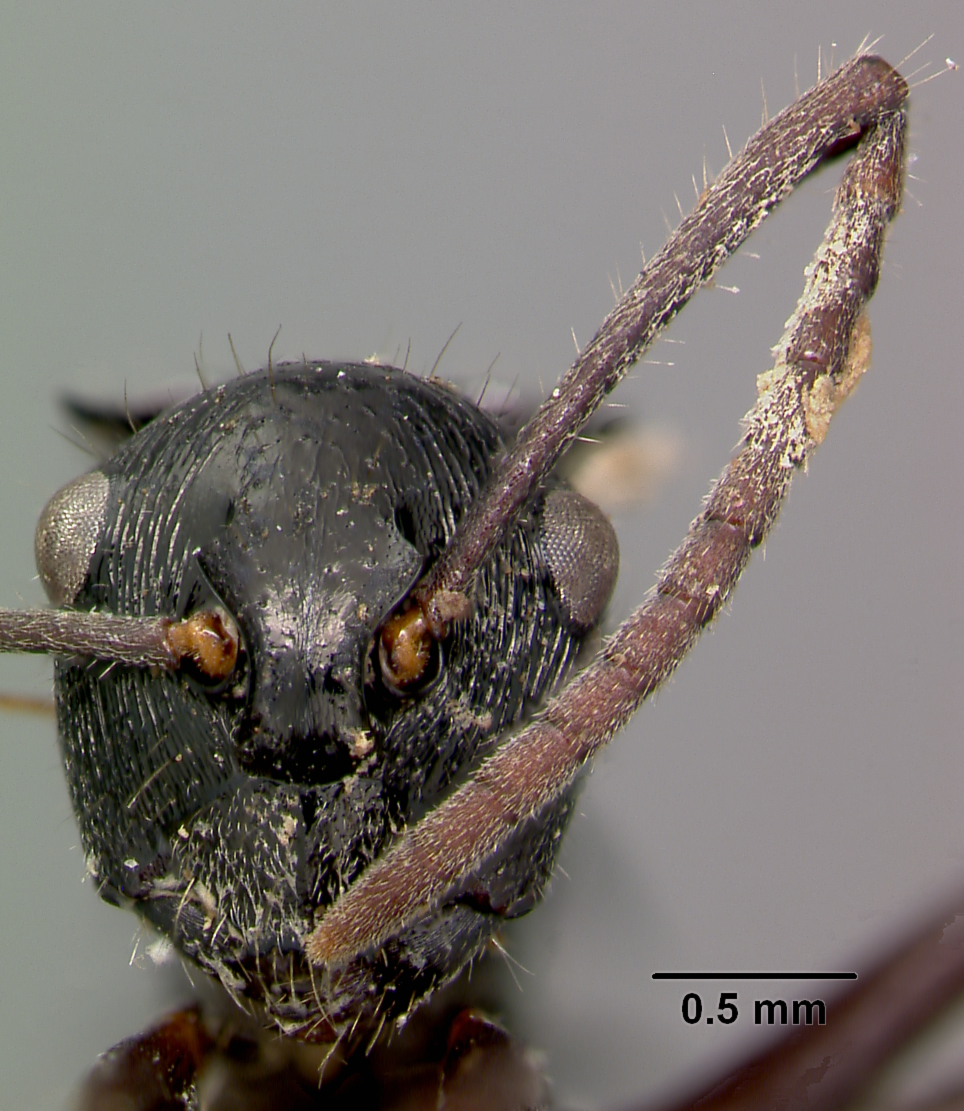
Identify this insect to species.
Polyrhachis kaipi
